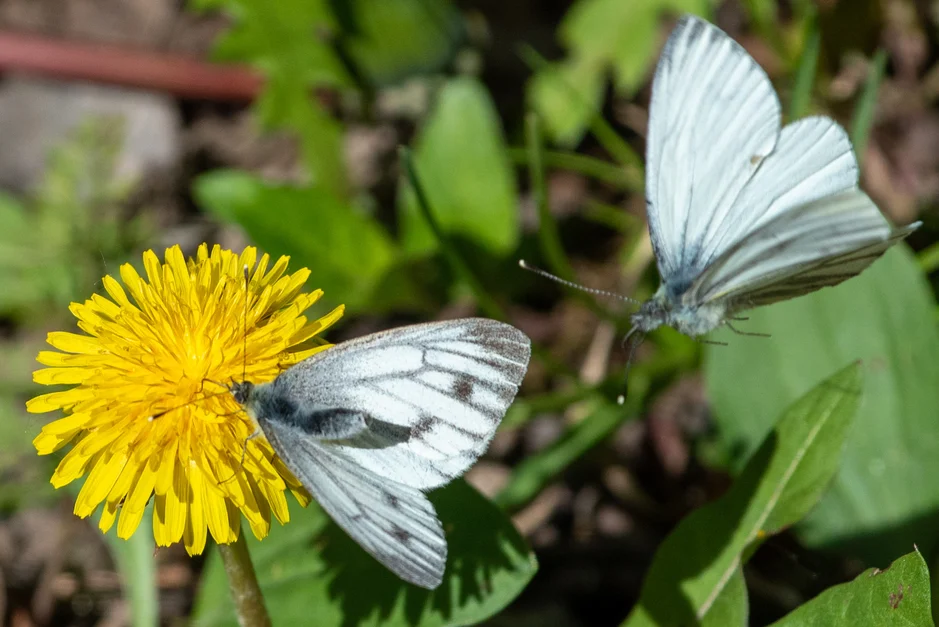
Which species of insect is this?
Pieris napi
